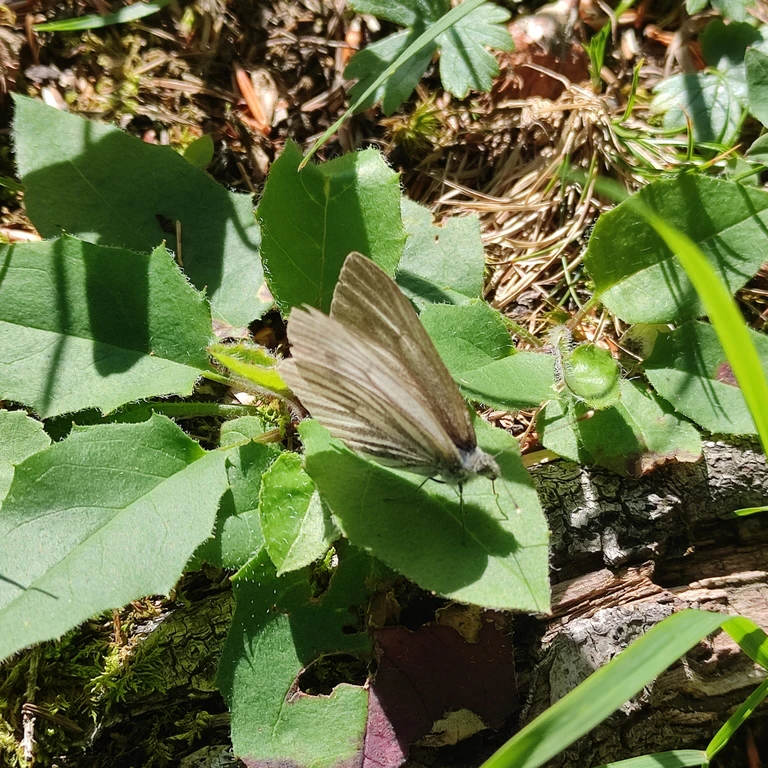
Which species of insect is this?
Pieris bryoniae
